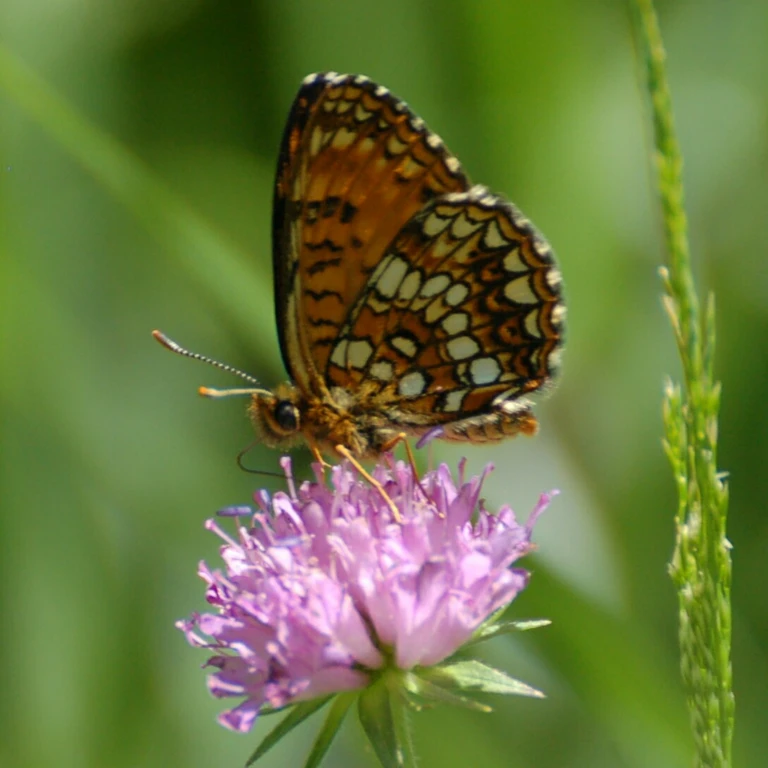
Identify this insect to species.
Melitaea diamina
